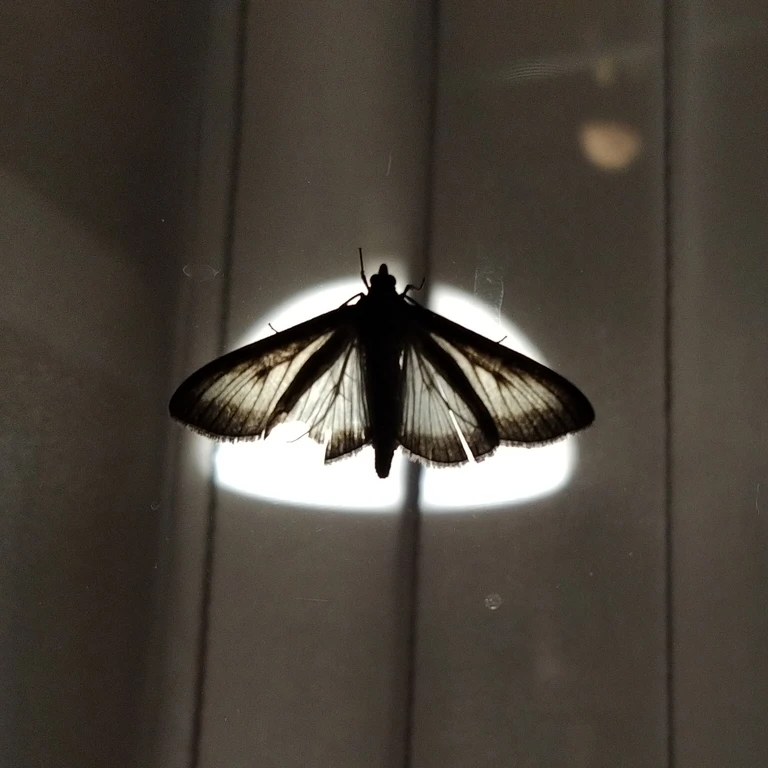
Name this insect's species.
Cydalima perspectalis
